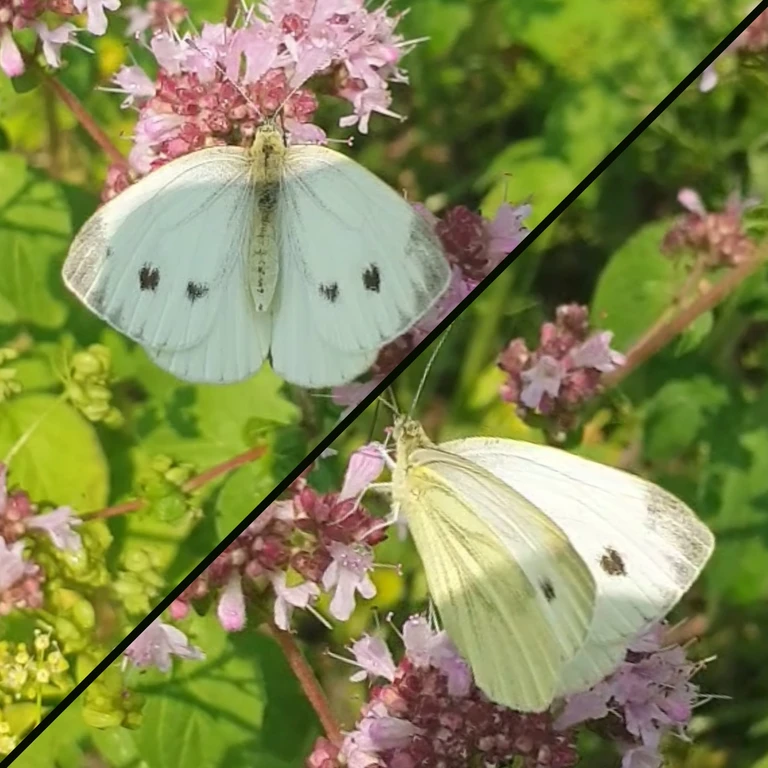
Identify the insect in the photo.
Pieris napi
